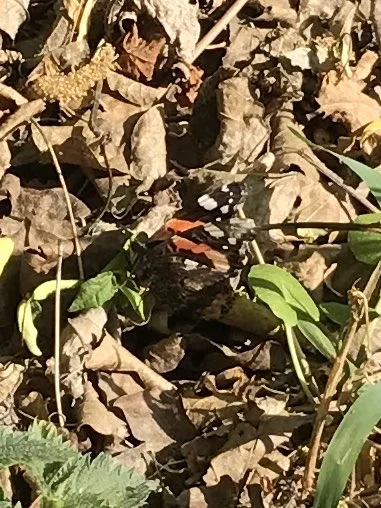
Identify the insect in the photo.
Vanessa atalanta
